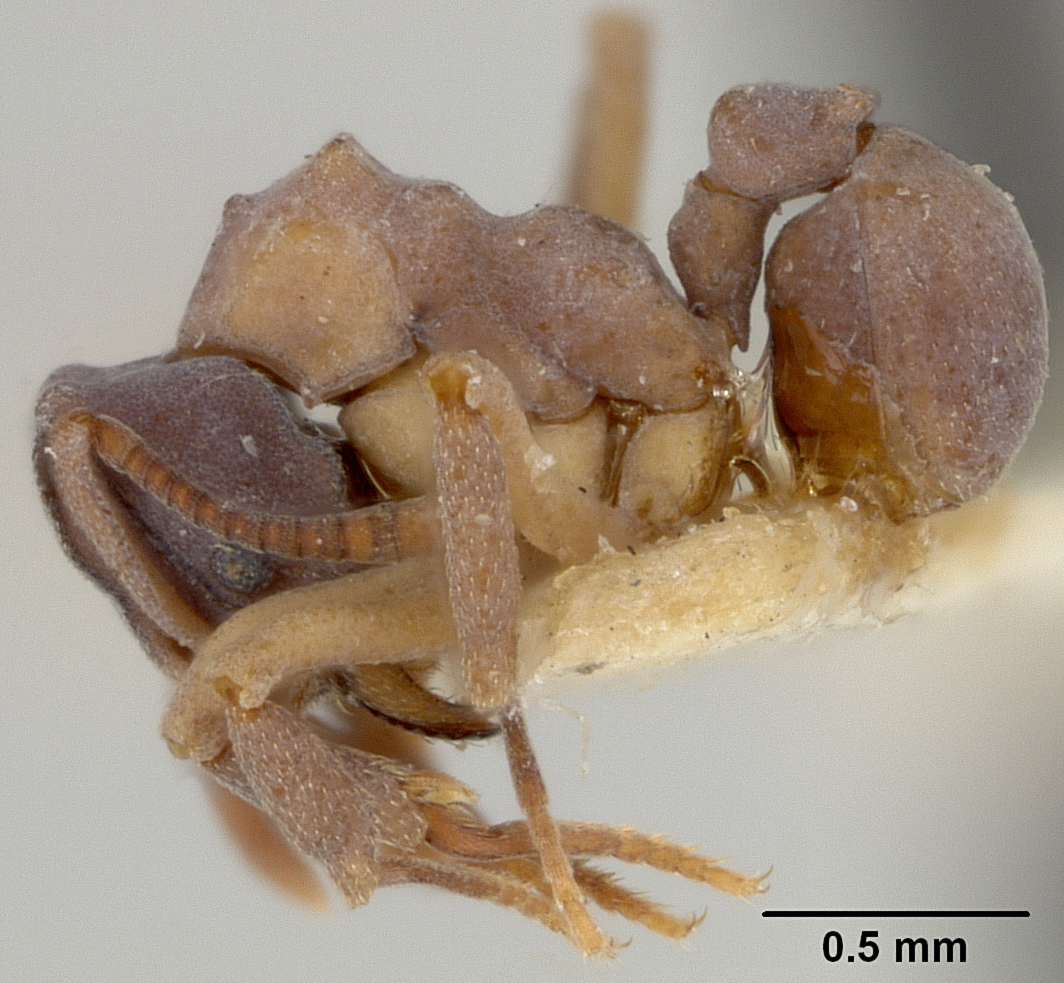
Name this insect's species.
Cyphomyrmex bigibbosus
